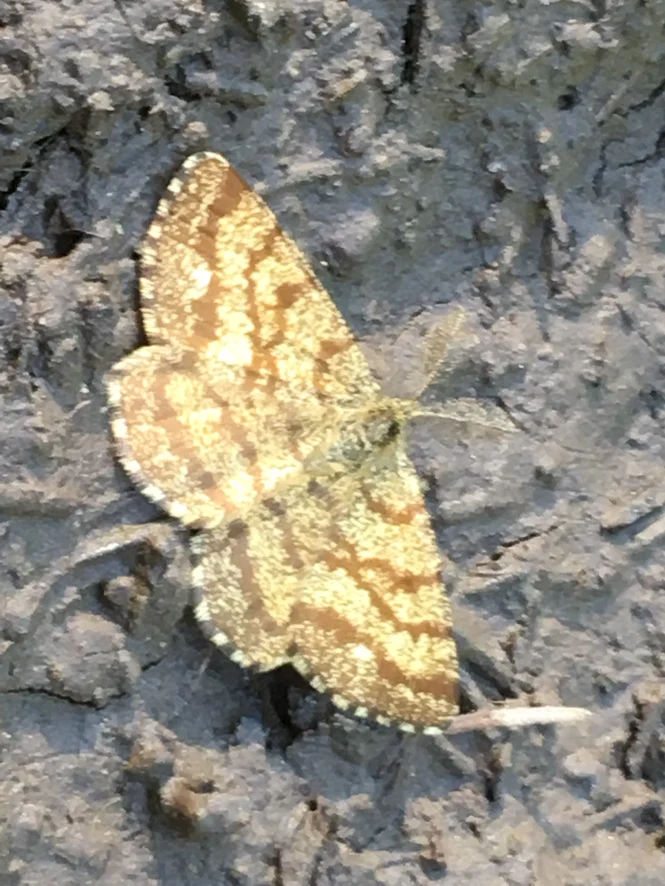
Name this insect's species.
Ematurga atomaria
